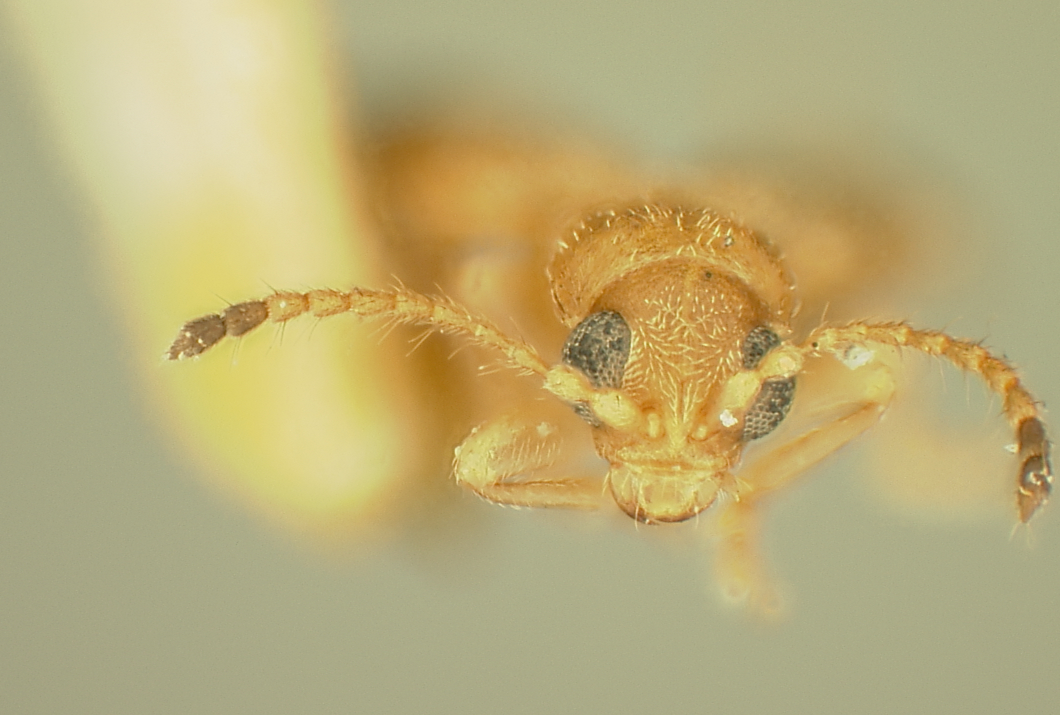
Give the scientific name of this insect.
Hadropoda morrisoni
